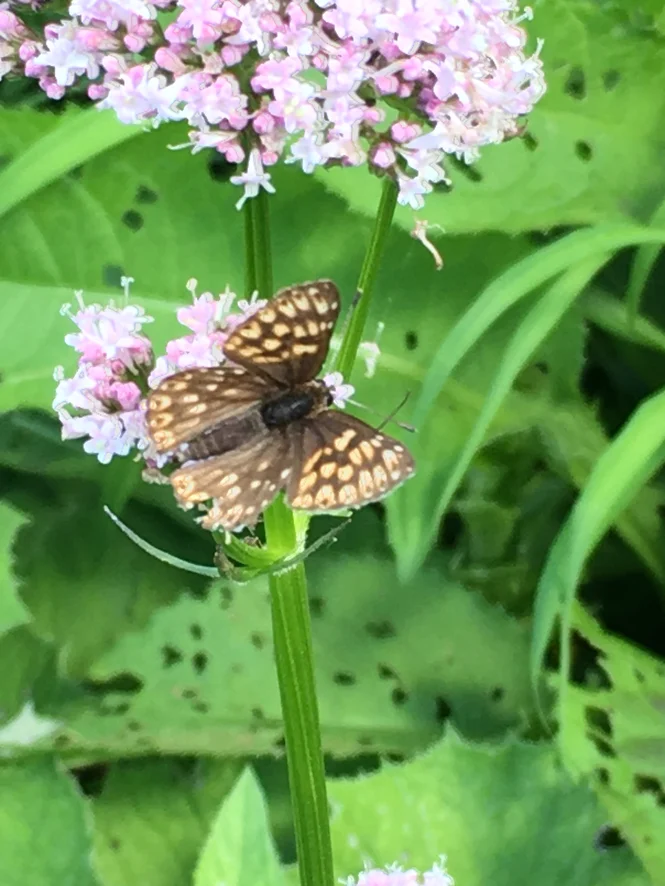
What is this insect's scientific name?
Hamearis lucina
